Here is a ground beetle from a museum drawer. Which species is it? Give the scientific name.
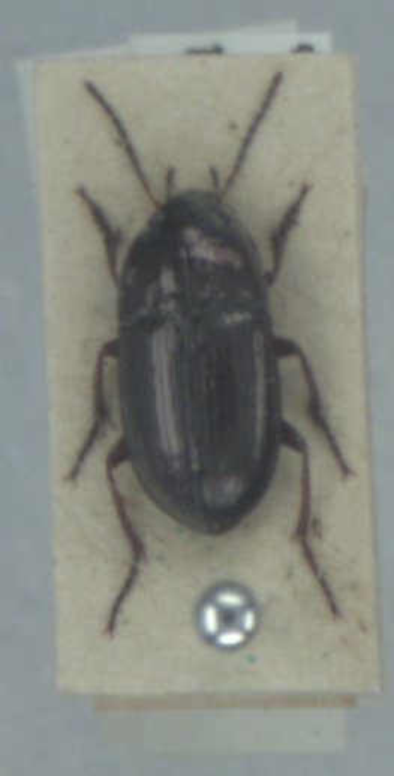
Amara communis
